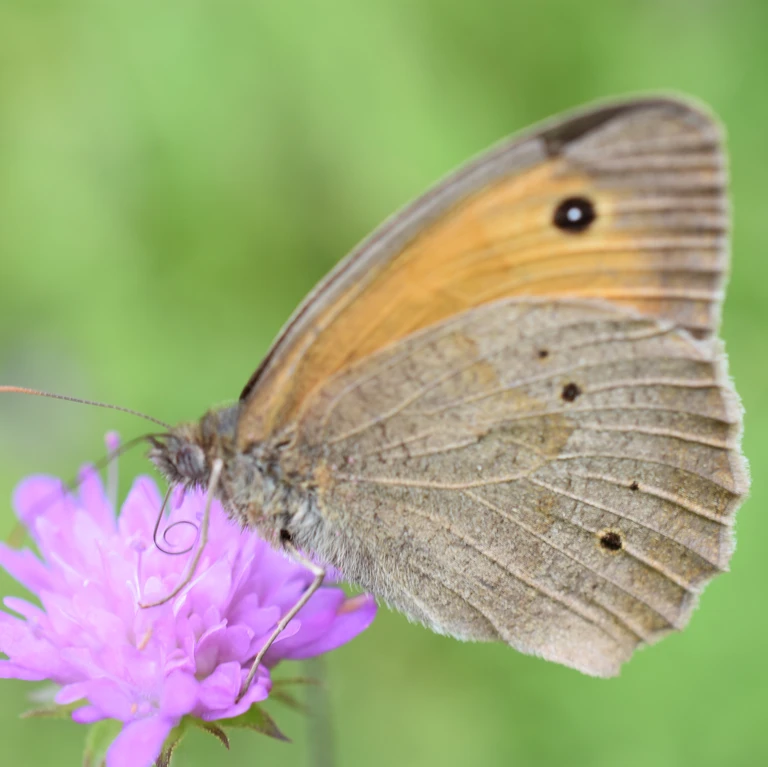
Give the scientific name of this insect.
Maniola jurtina
